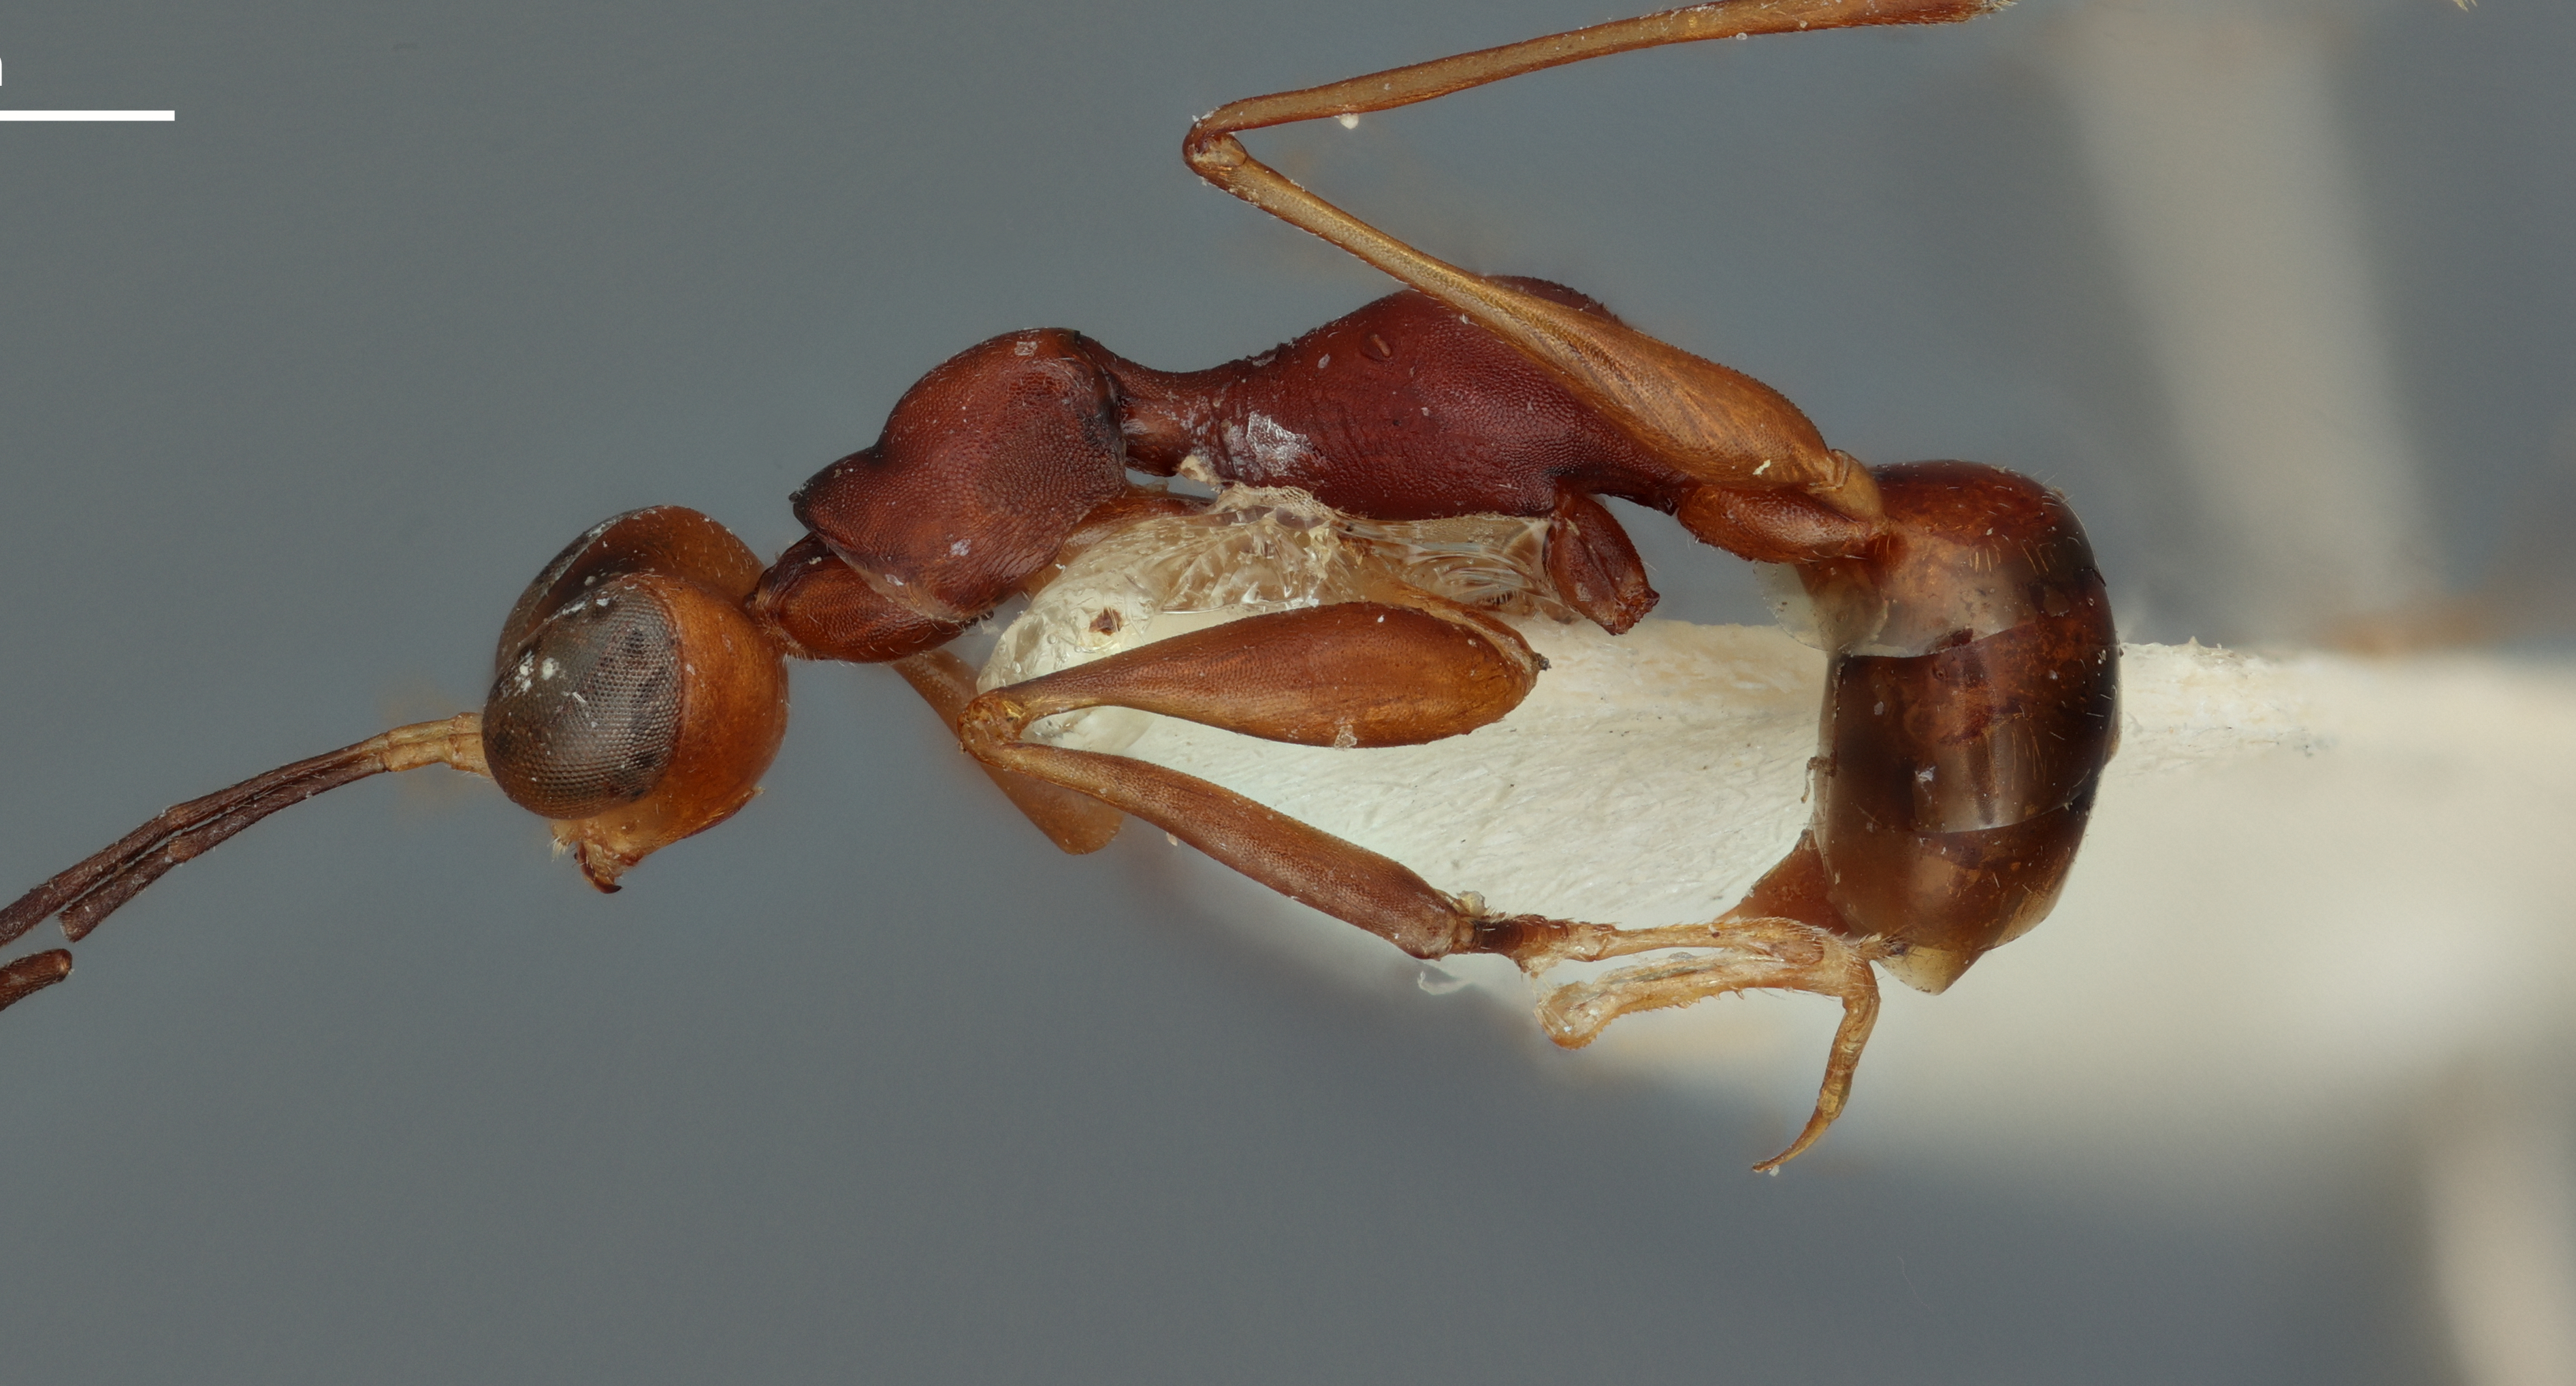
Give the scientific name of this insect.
Chalcogonatopus areolatus
